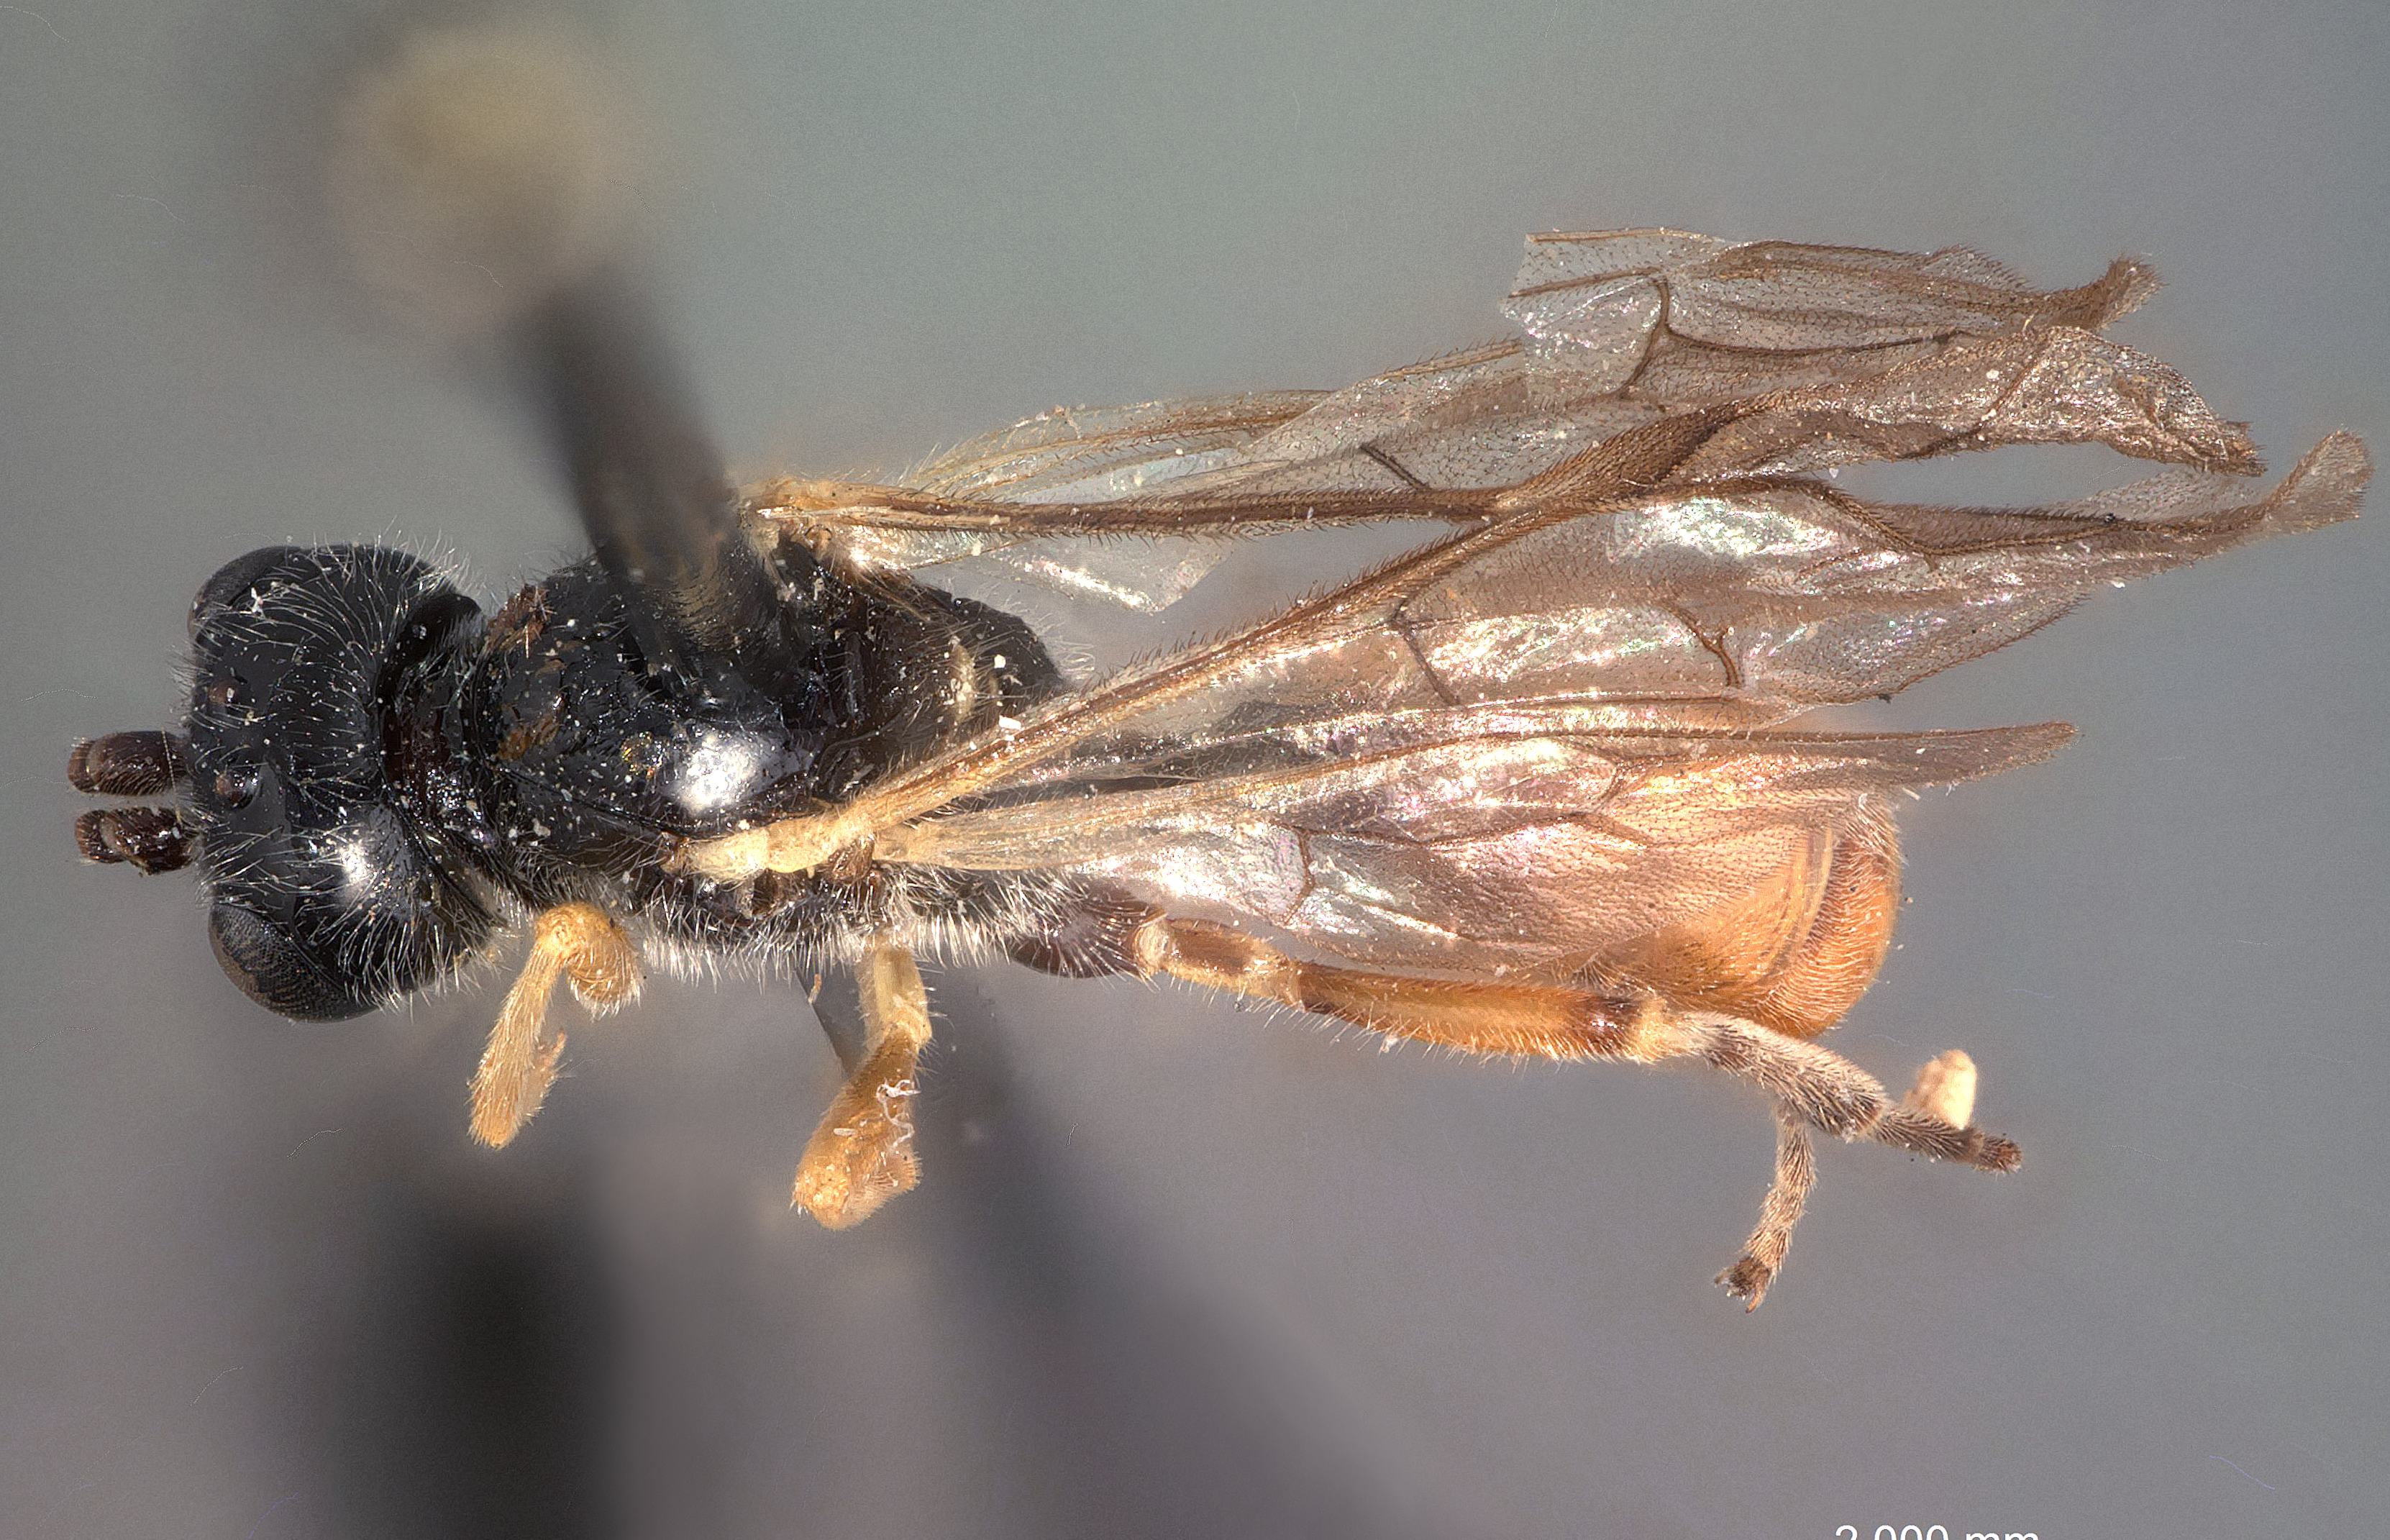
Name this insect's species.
Exyston abdominalis
